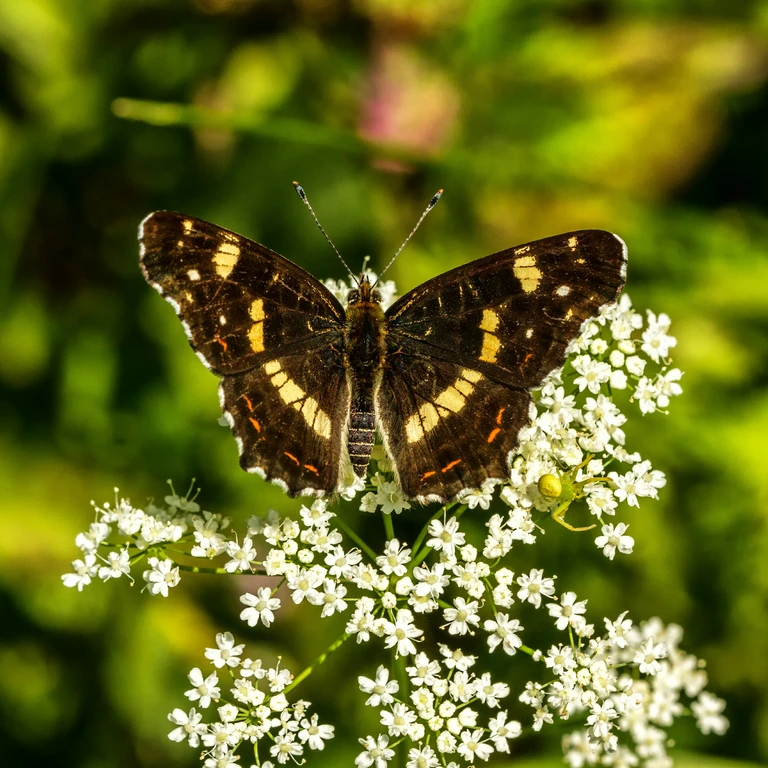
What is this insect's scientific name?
Araschnia levana
